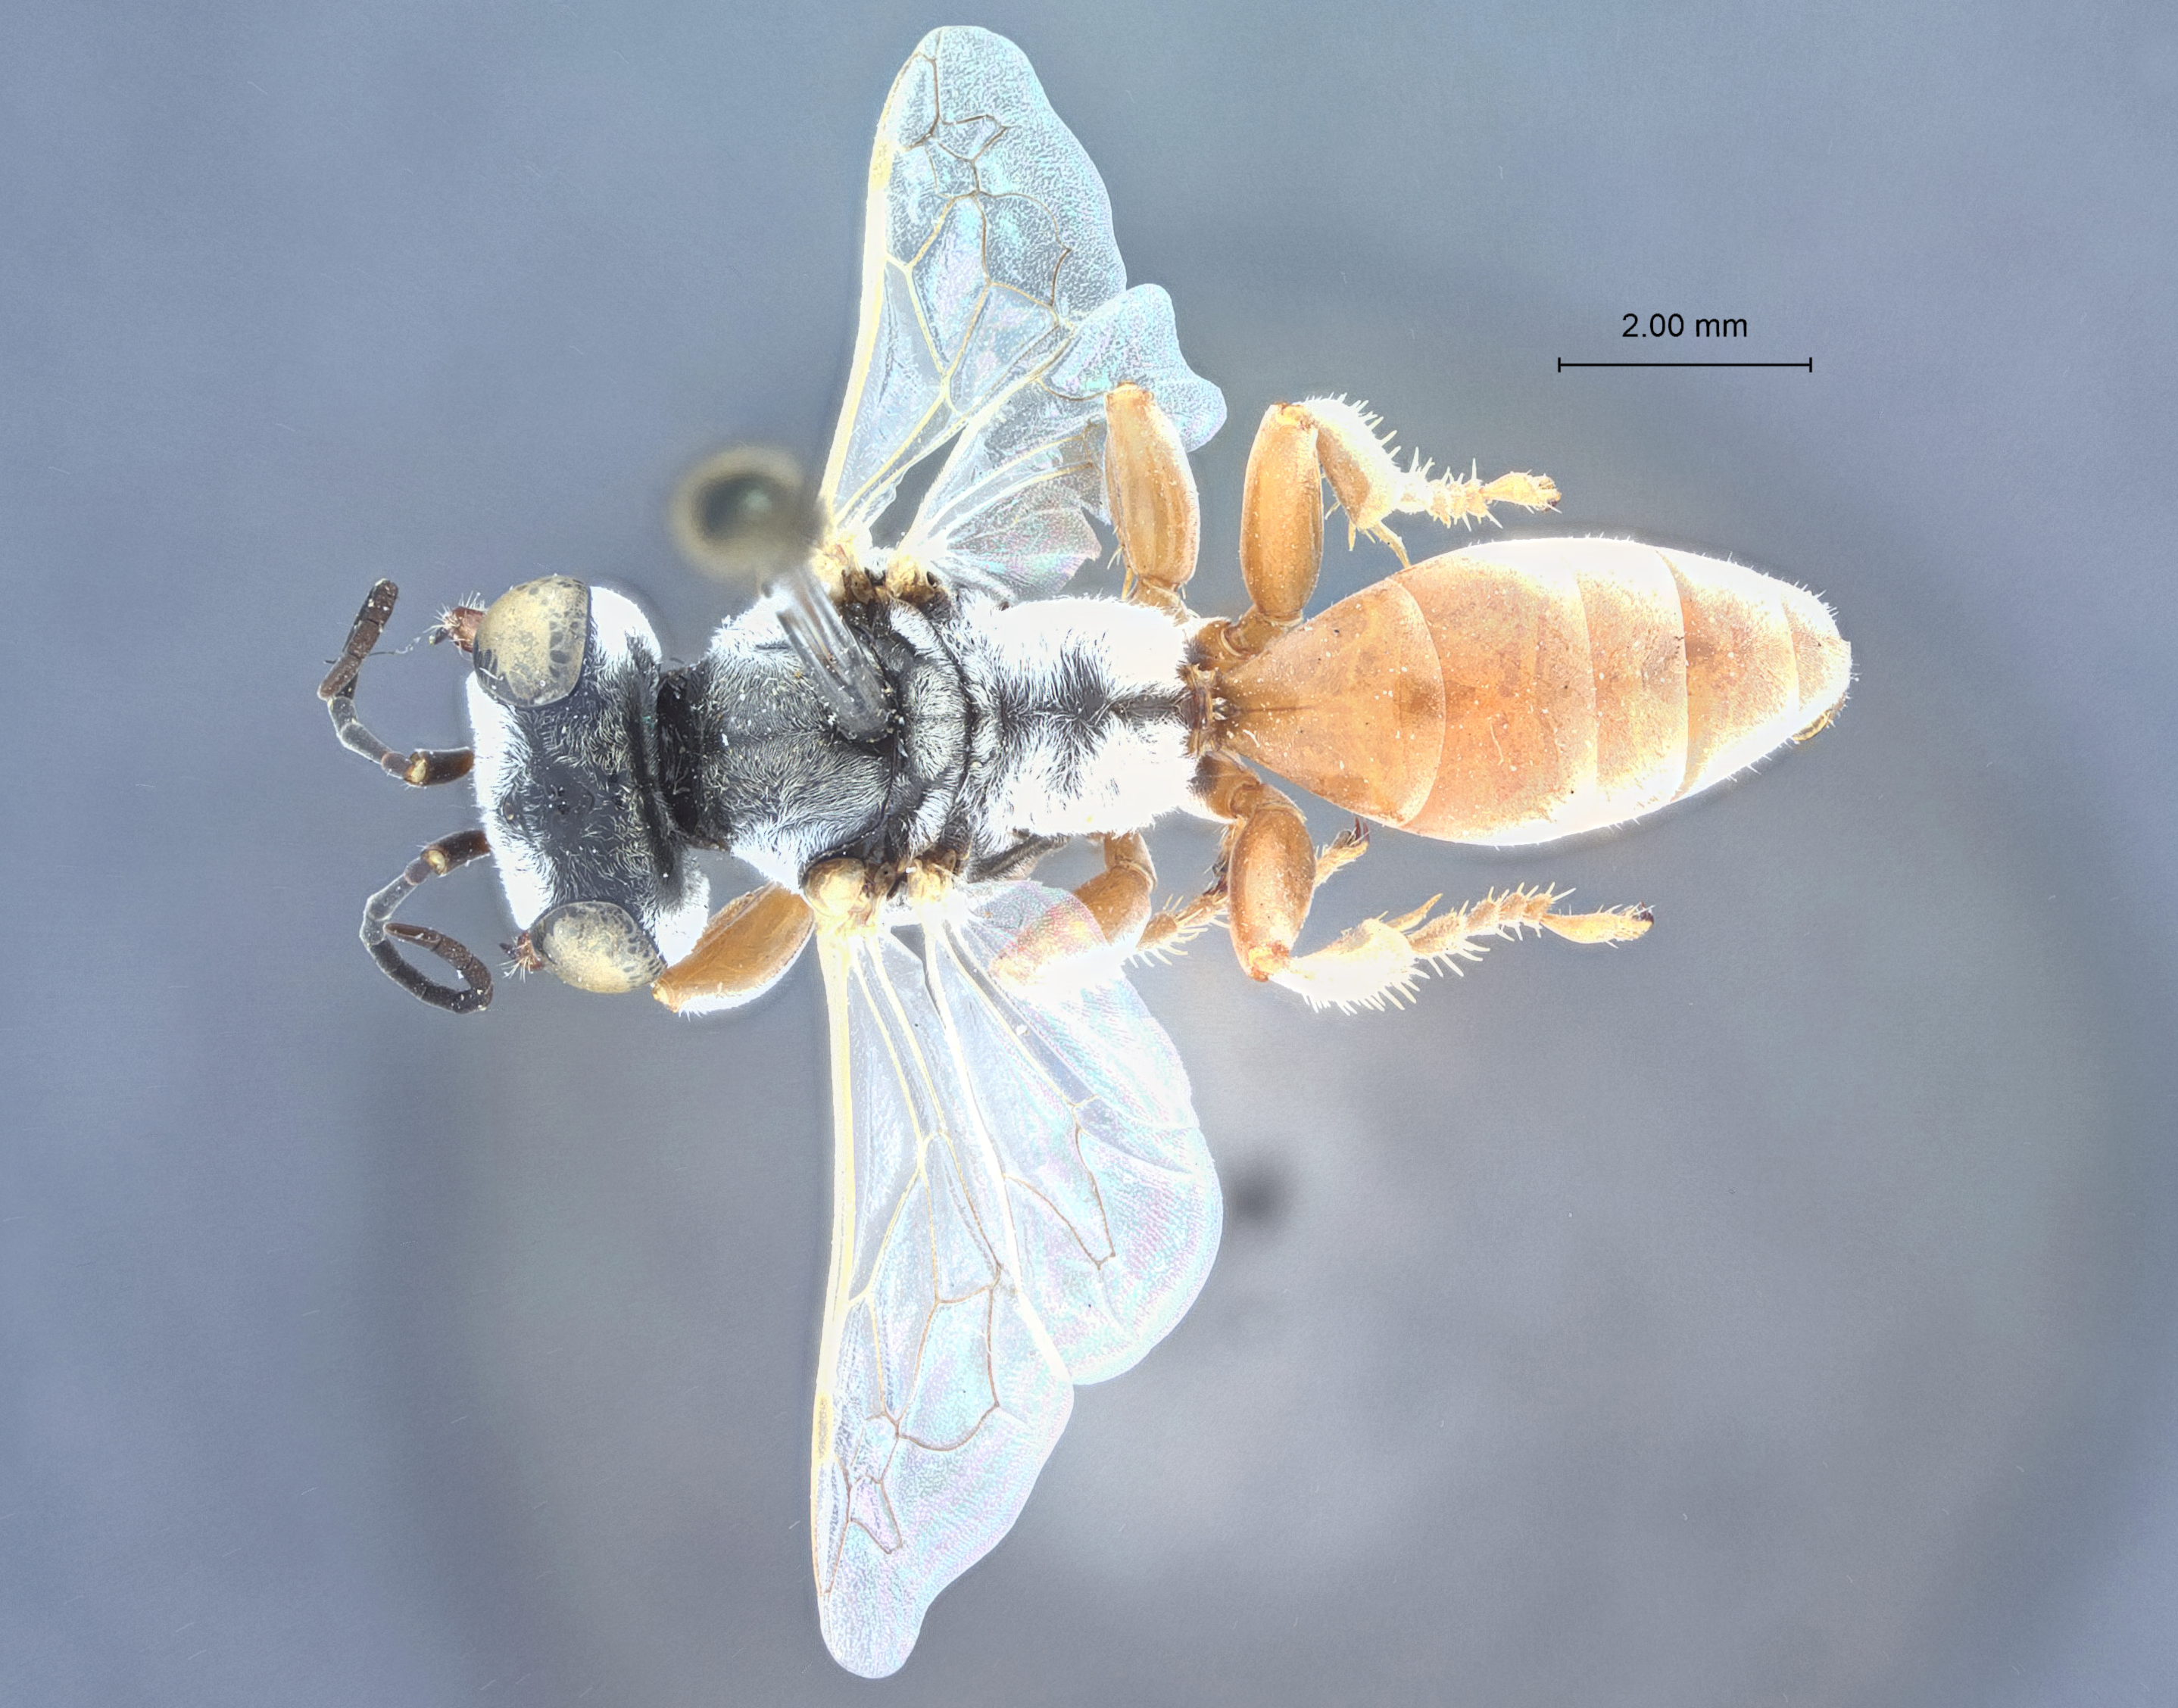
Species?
Parapiagetia krombeini
